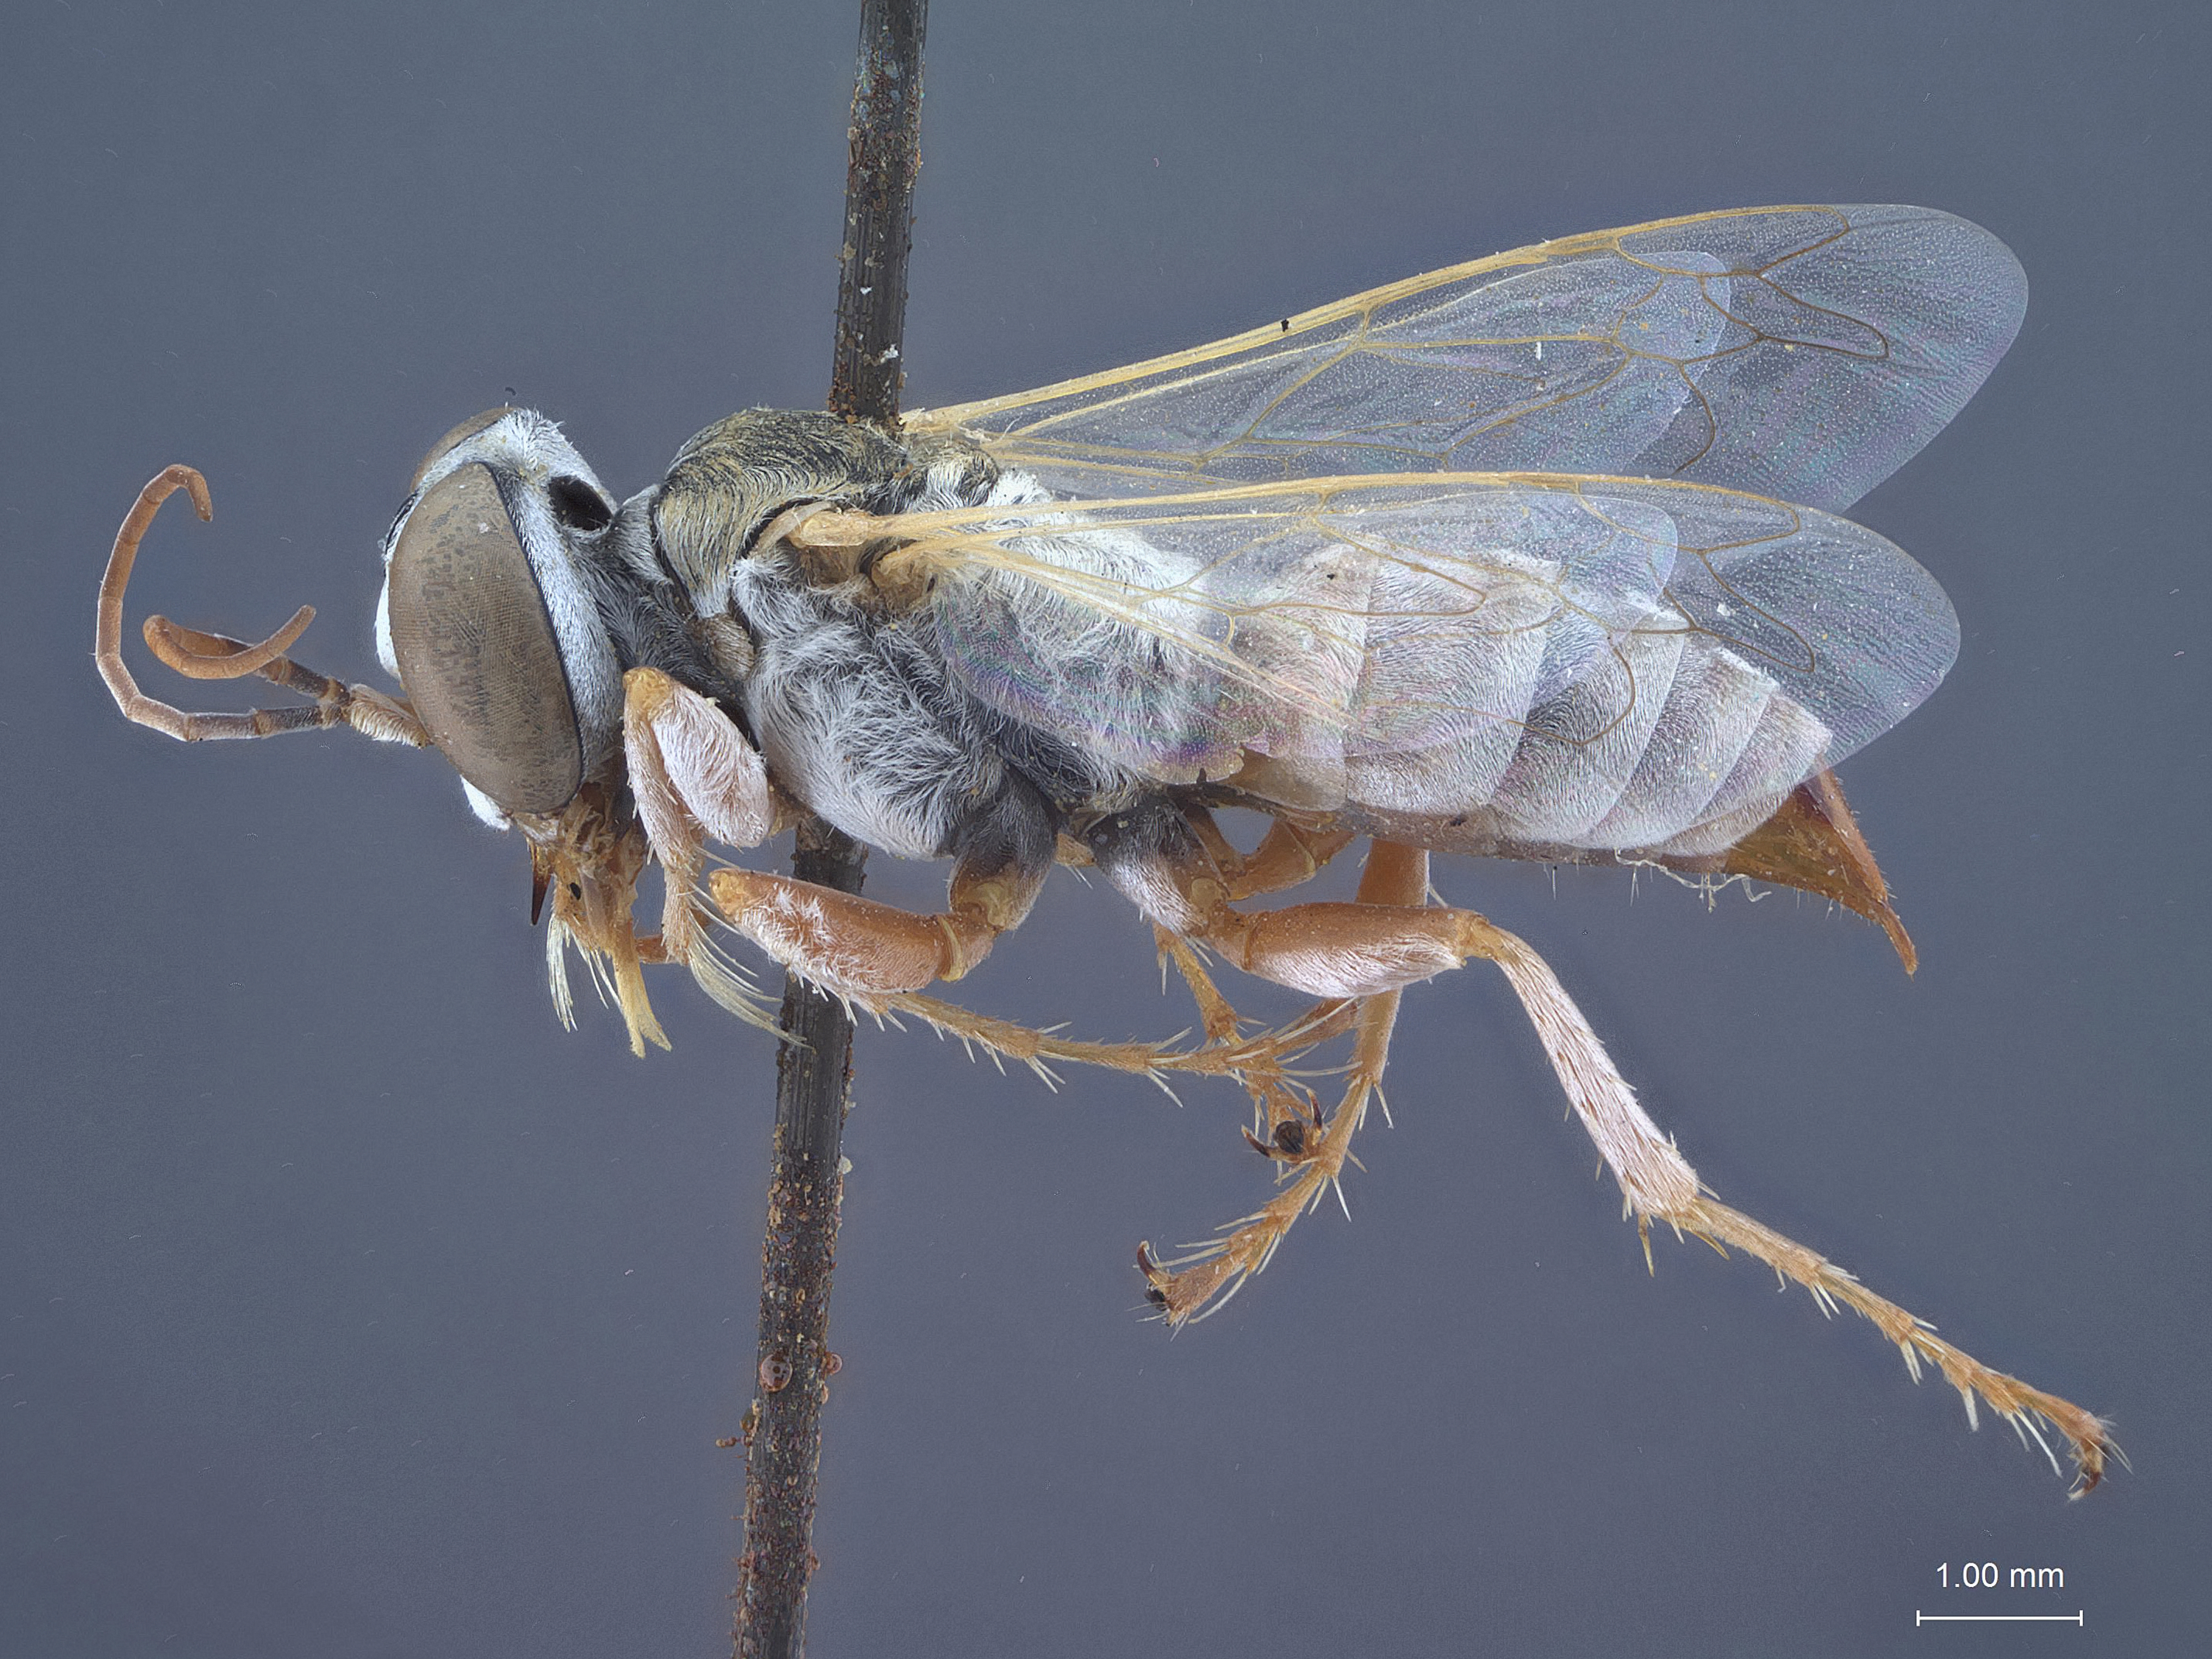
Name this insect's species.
Tachysphex ramses
